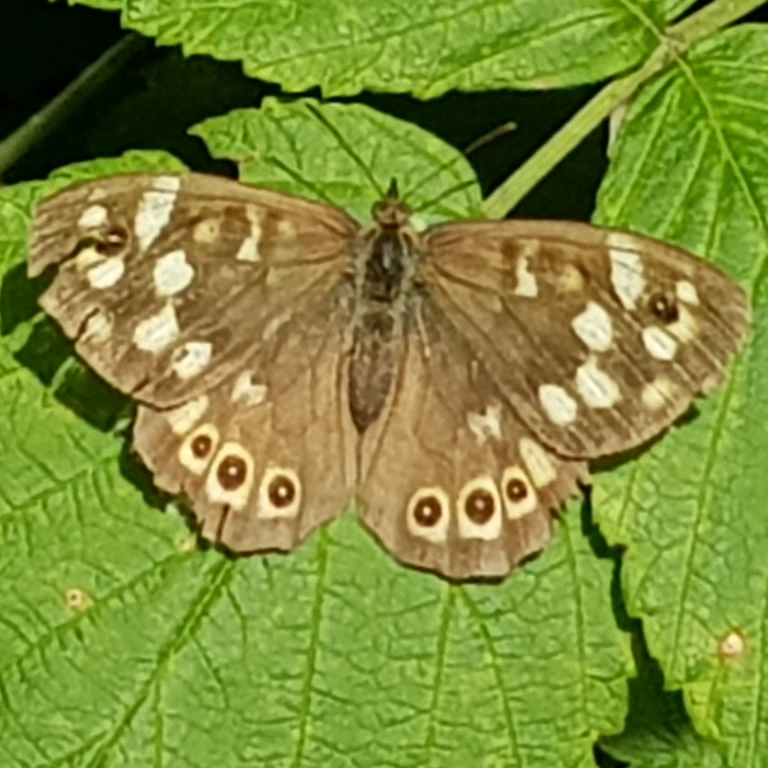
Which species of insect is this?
Pararge aegeria
